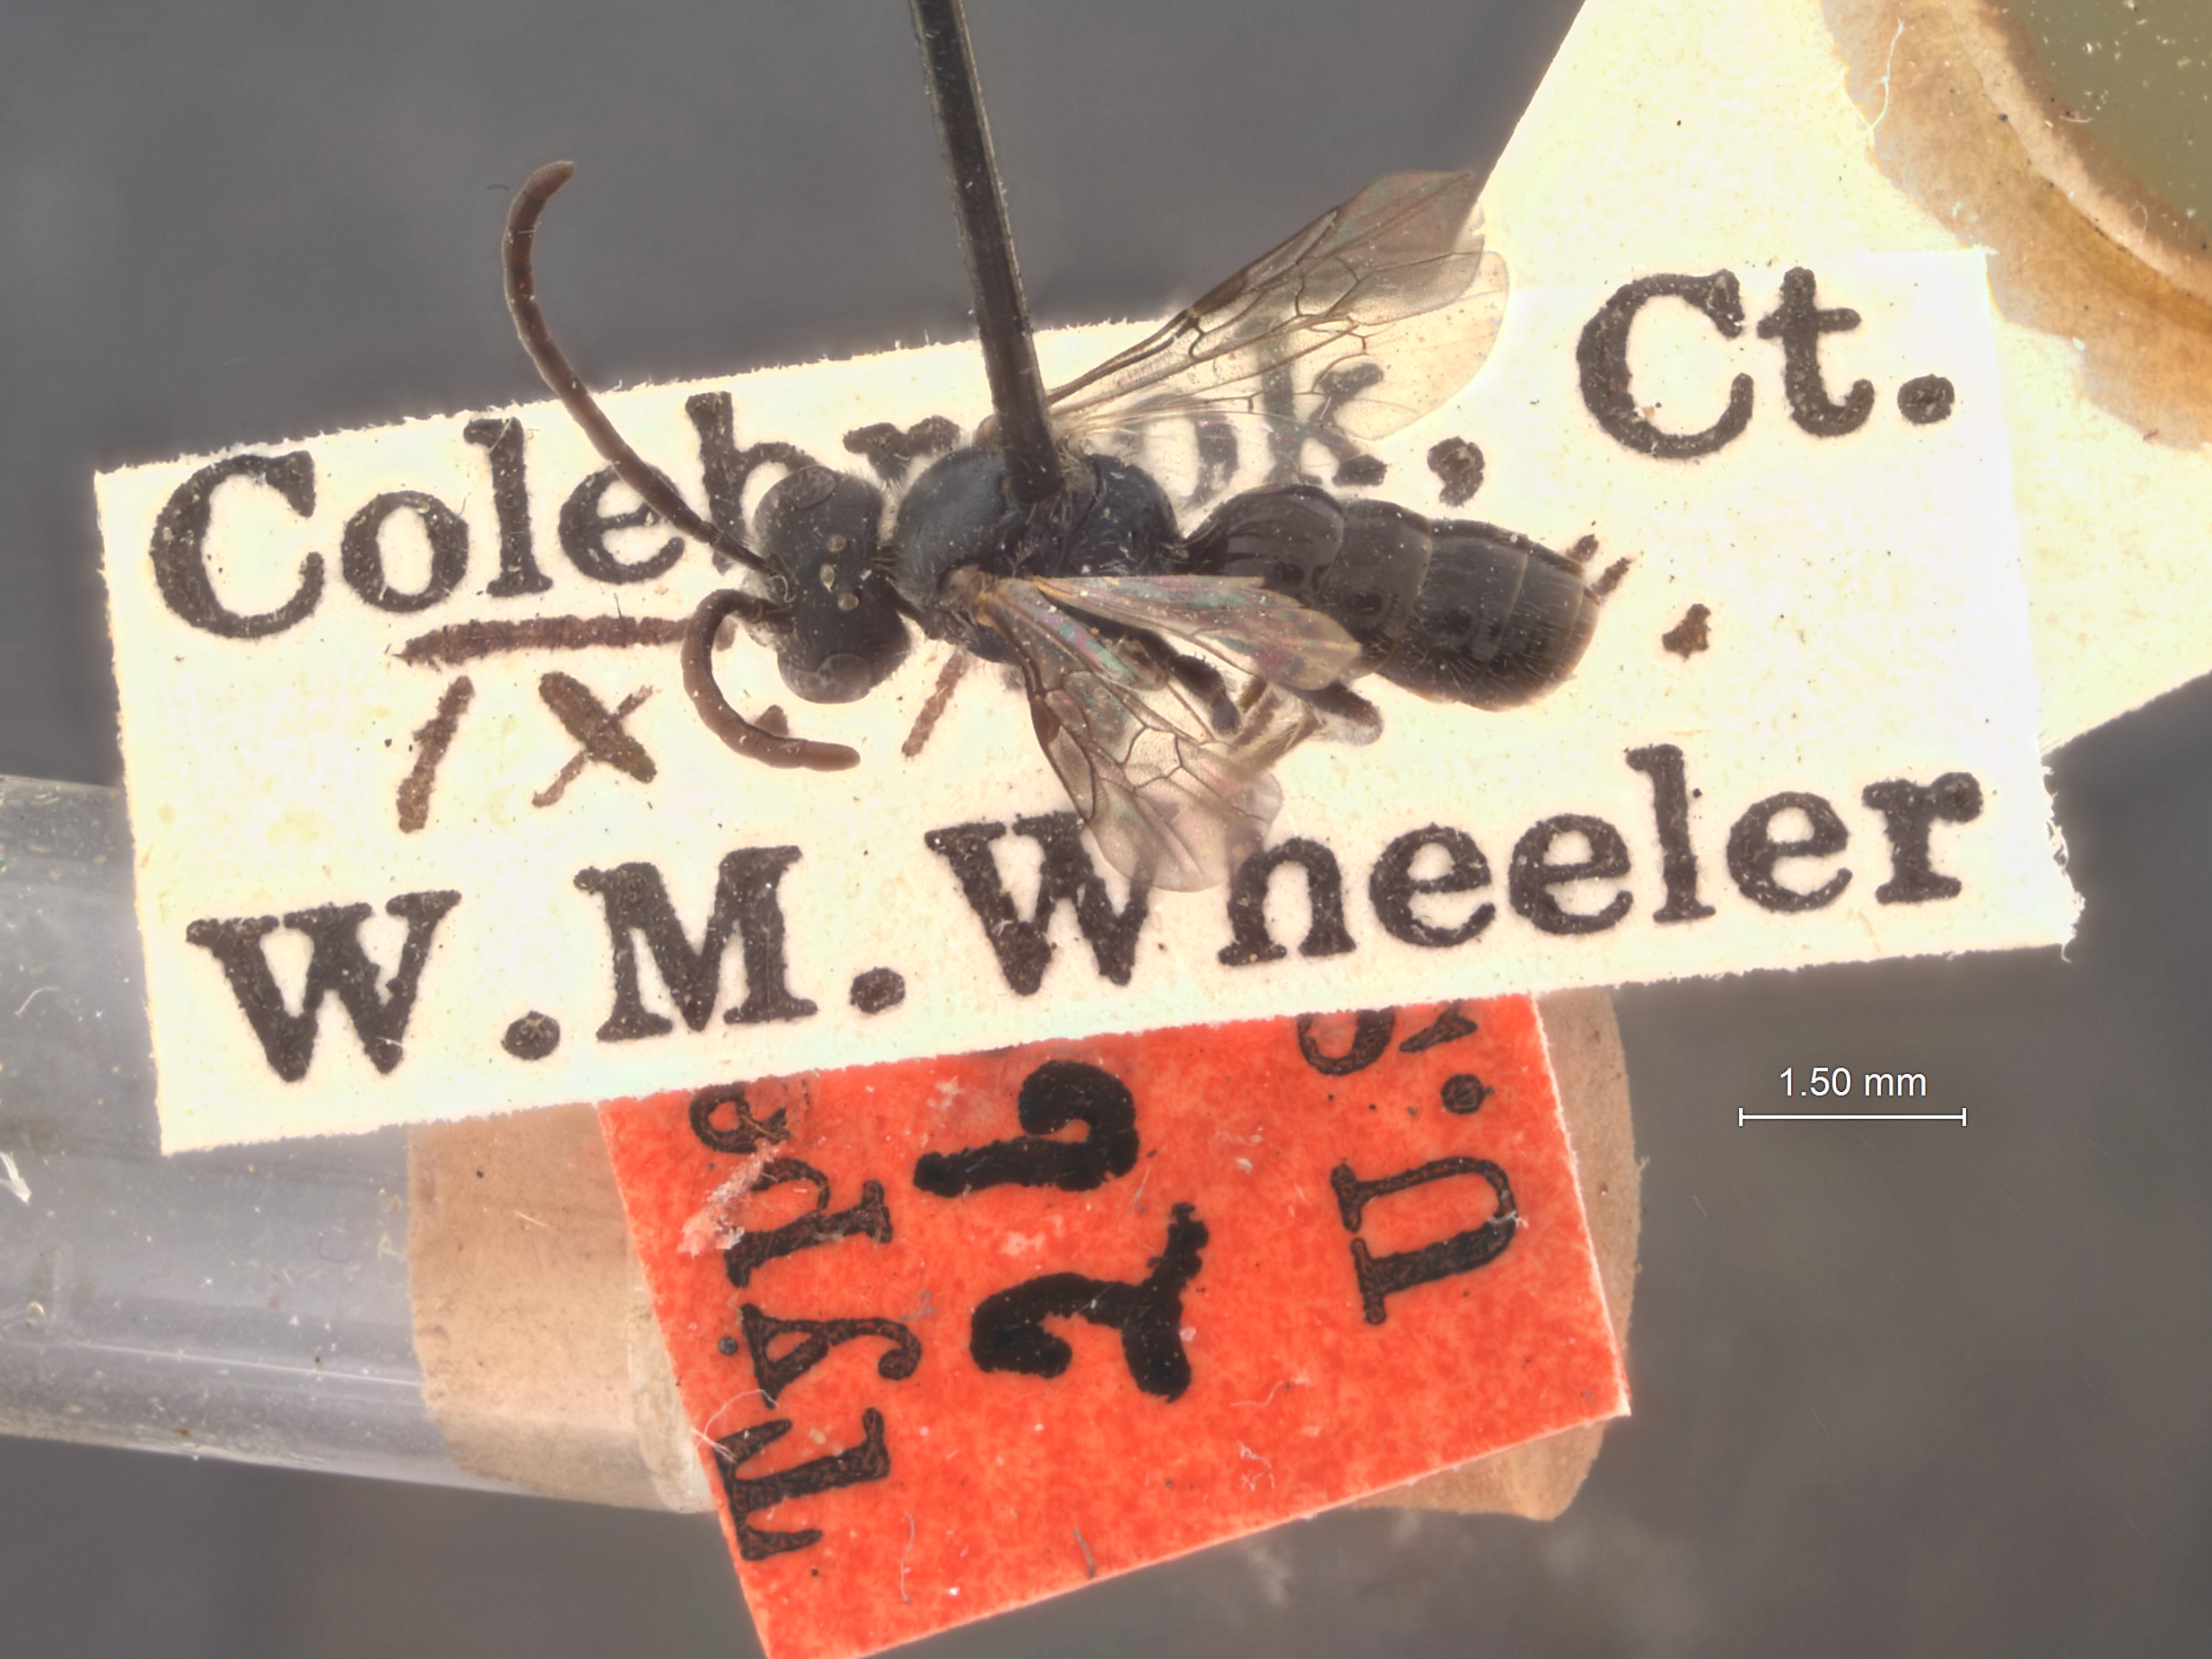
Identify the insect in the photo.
Halictus consonus
